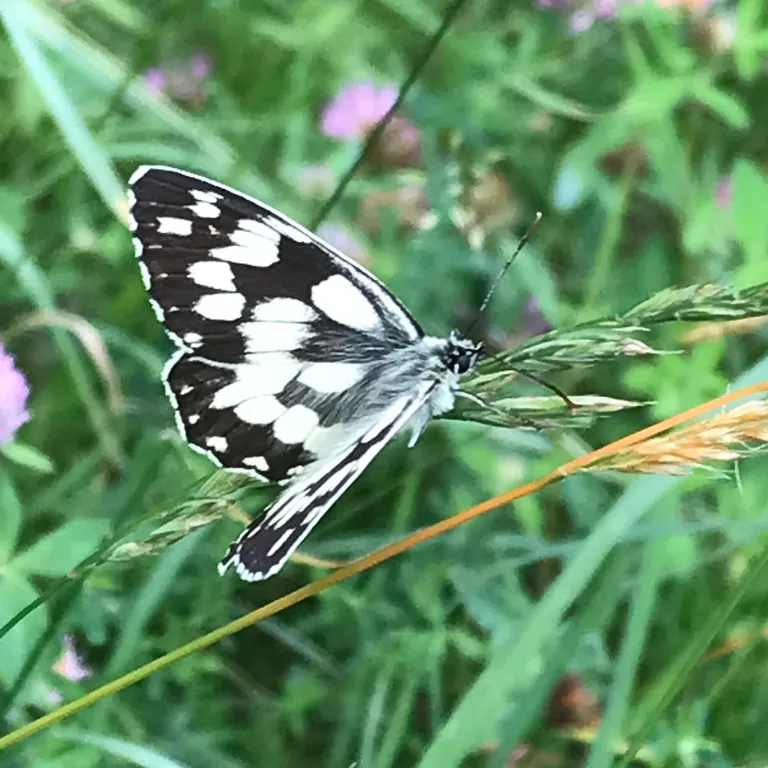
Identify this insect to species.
Melanargia galathea
